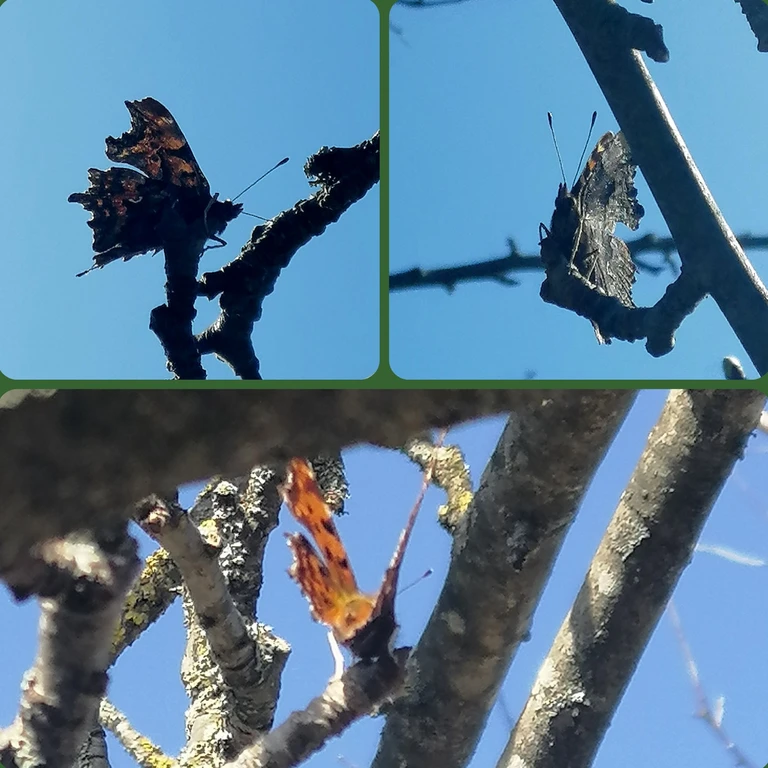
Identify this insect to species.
Polygonia c-album
